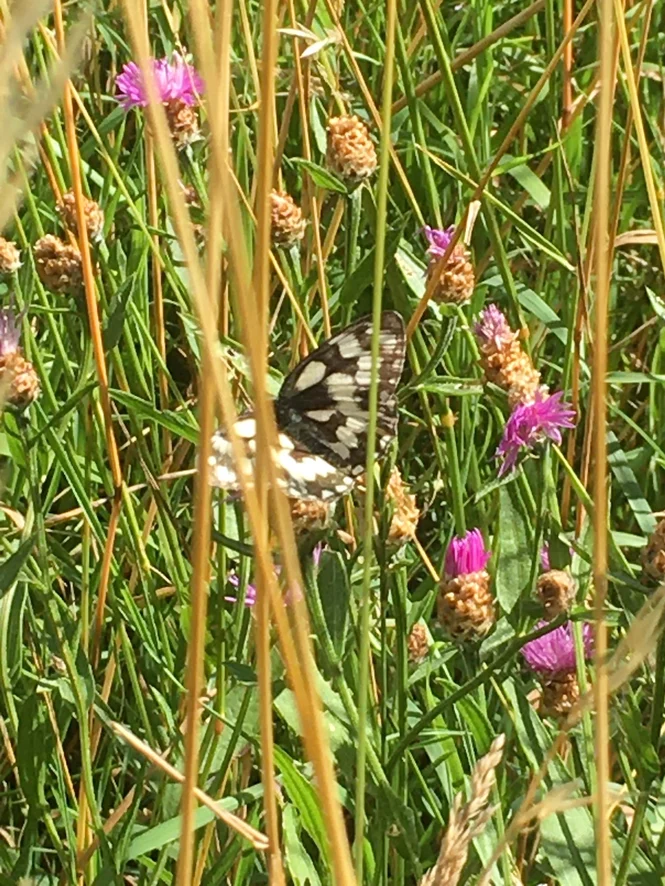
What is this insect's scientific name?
Melanargia galathea
